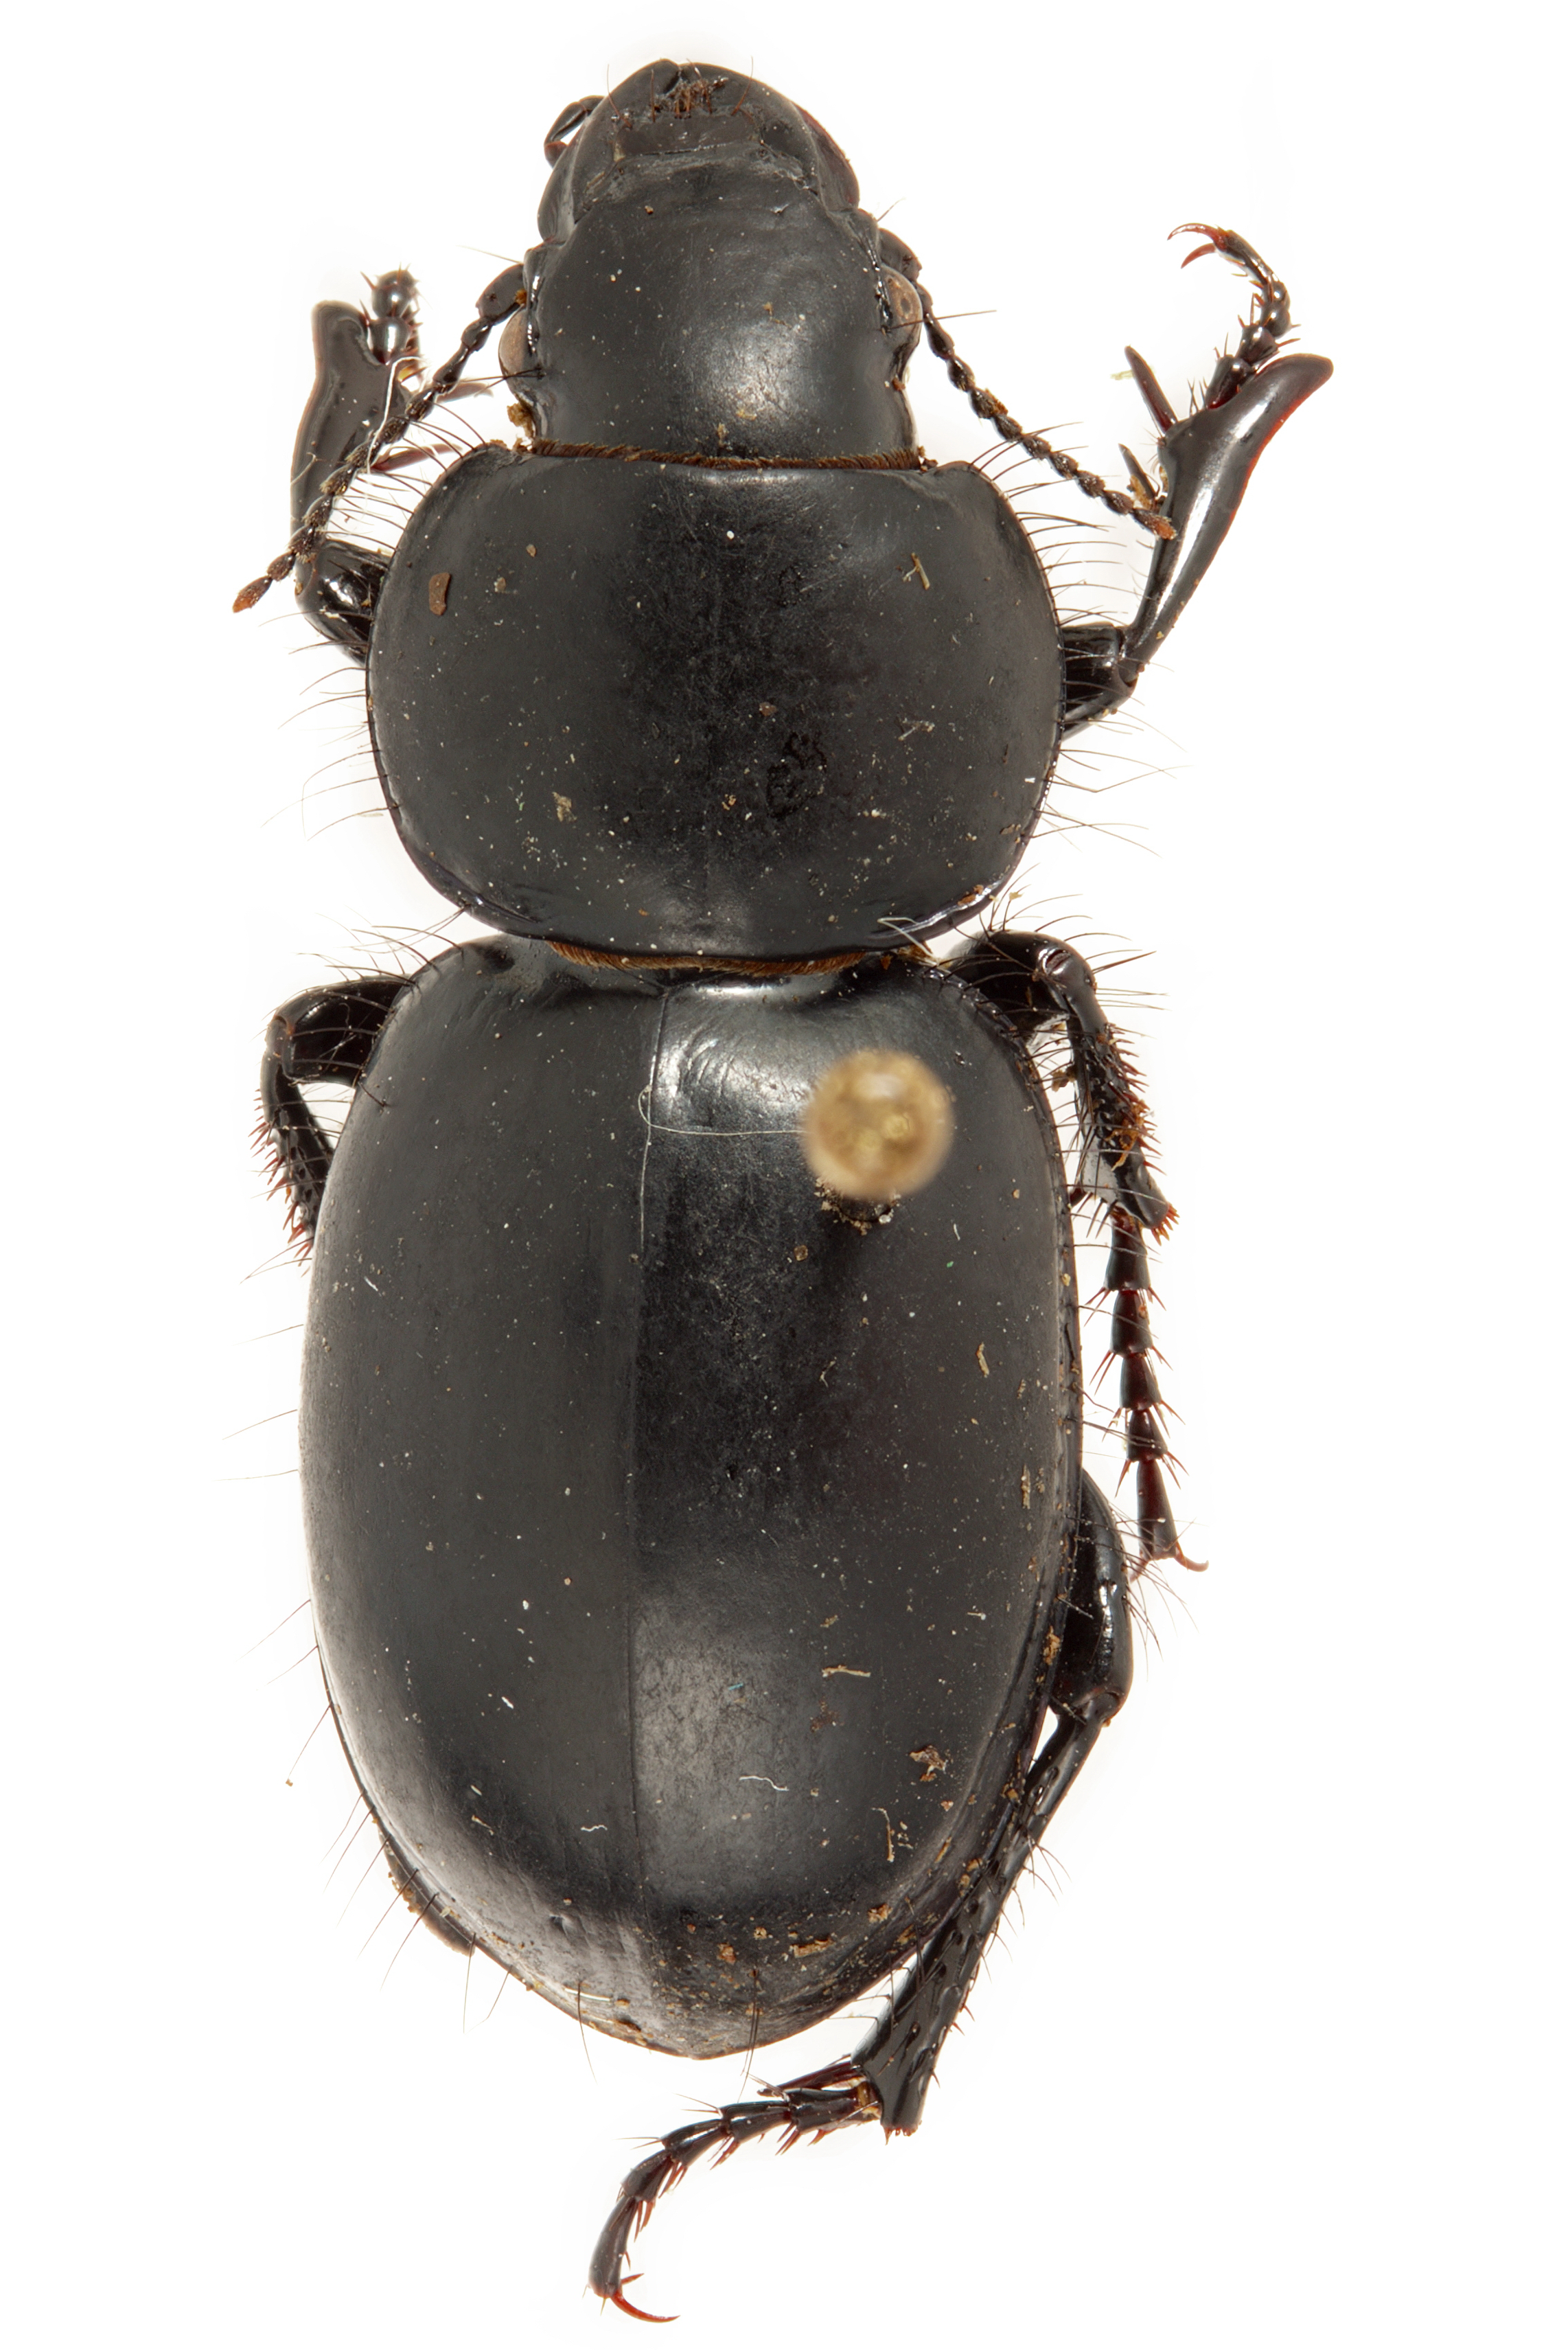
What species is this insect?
Cnemalobus gayi
